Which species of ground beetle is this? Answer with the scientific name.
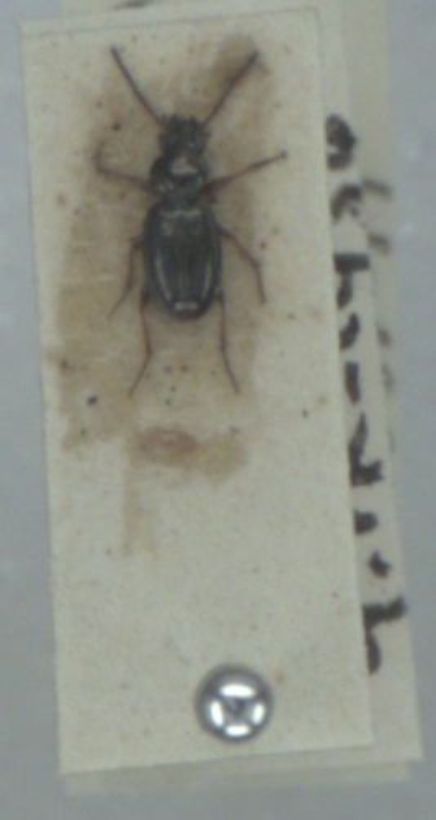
Bembidion lampros
